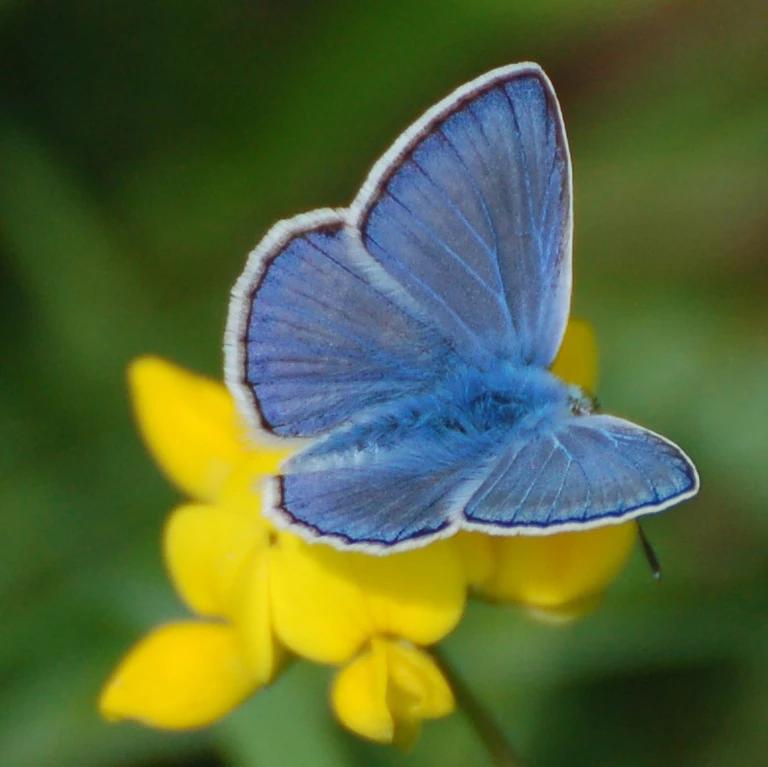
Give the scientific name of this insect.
Polyommatus icarus
